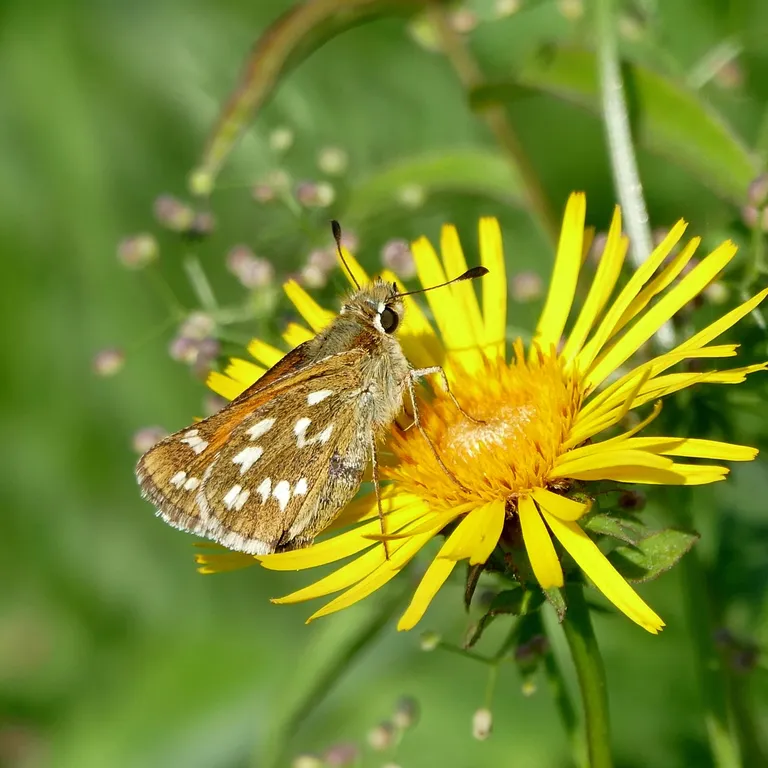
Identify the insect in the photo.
Hesperia comma
